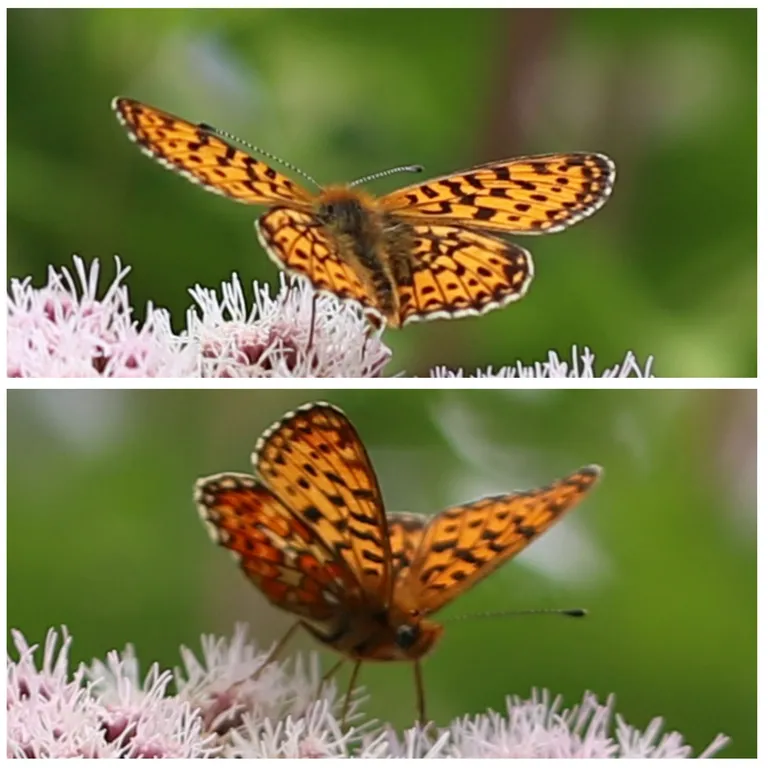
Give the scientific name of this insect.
Boloria euphrosyne (also Clossiana euphrosyne)
